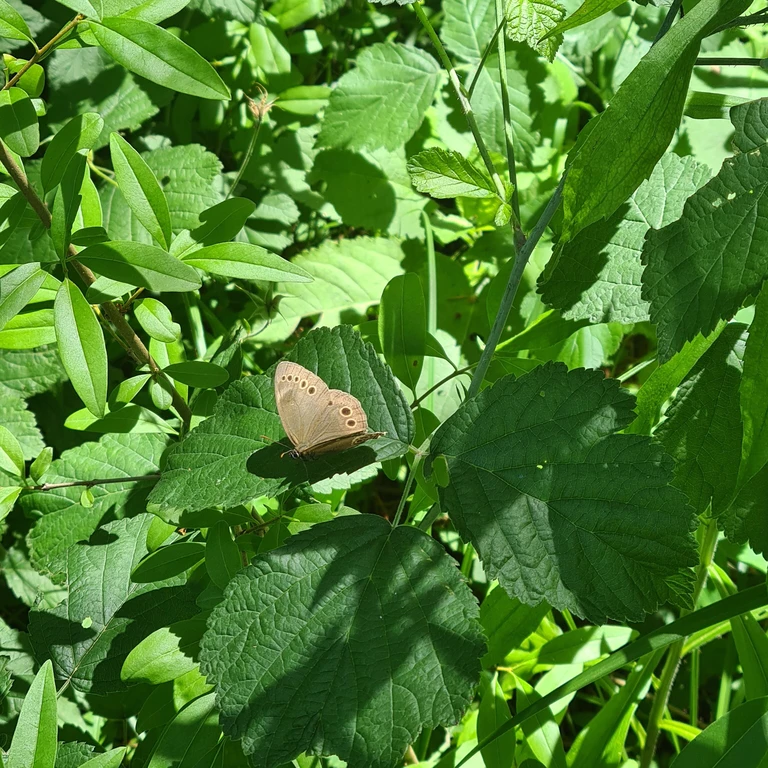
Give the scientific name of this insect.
Lopinga achine (also Pararge achine)
